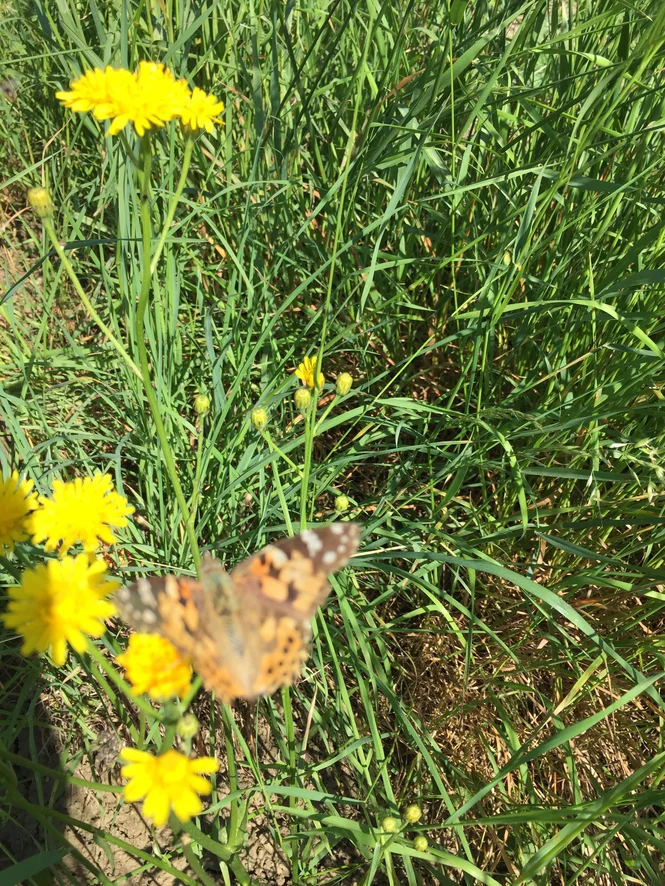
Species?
Vanessa cardui
